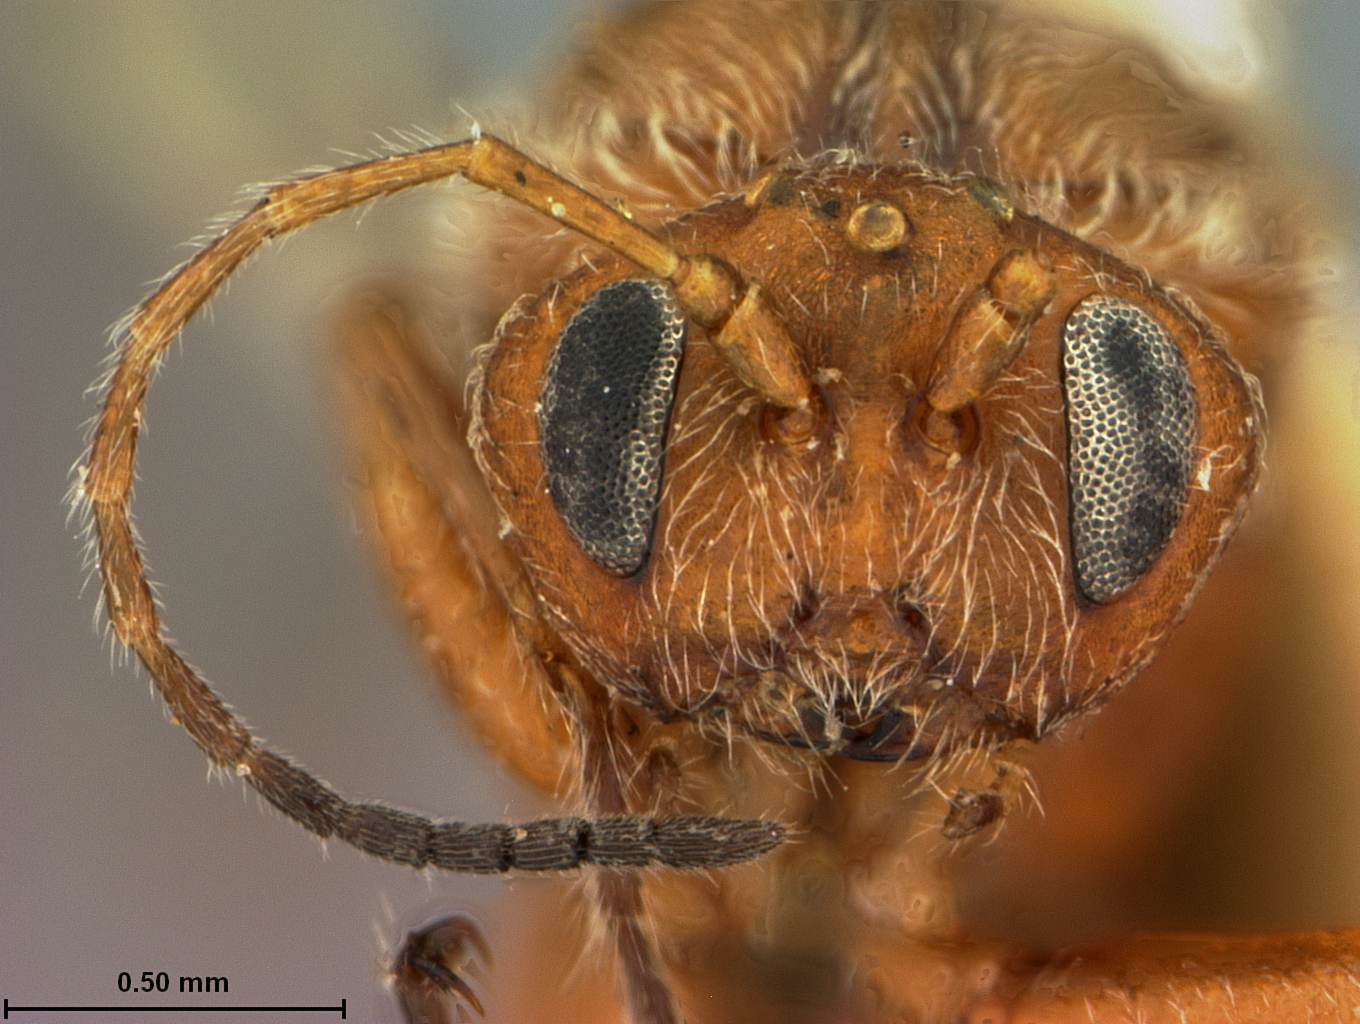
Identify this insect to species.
Disholcaspis mamillana
